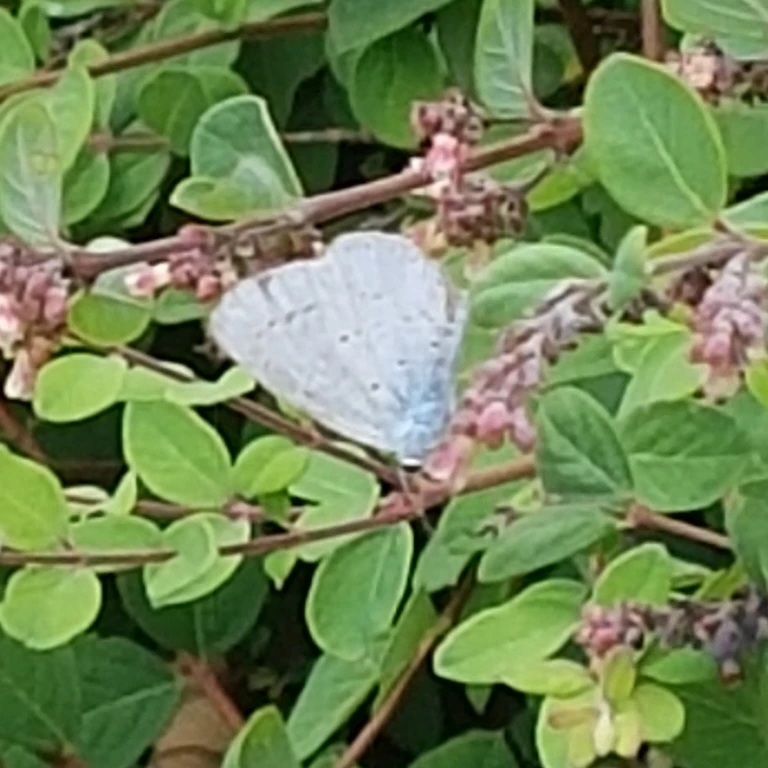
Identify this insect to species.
Celastrina argiolus
